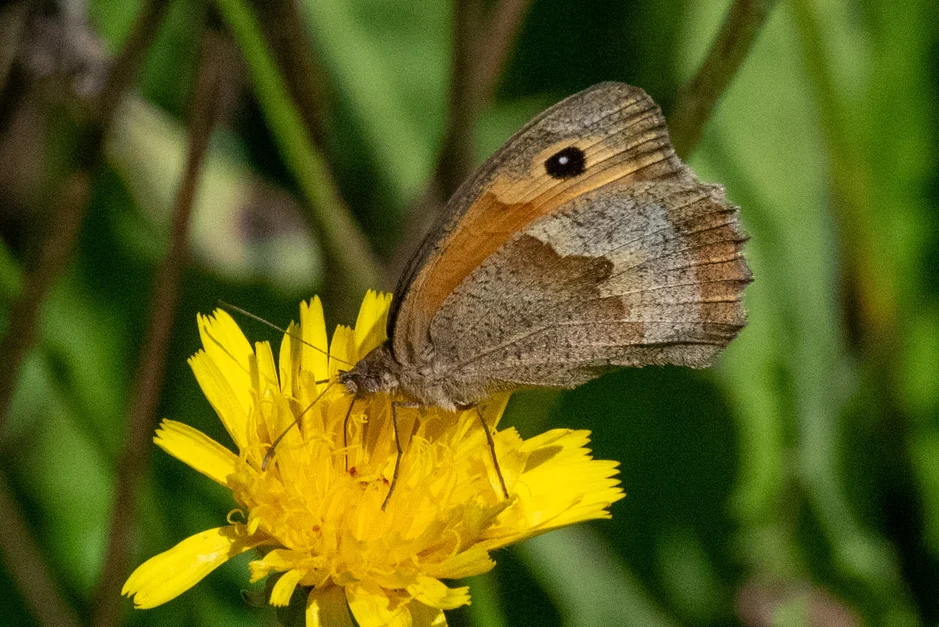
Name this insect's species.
Maniola jurtina
